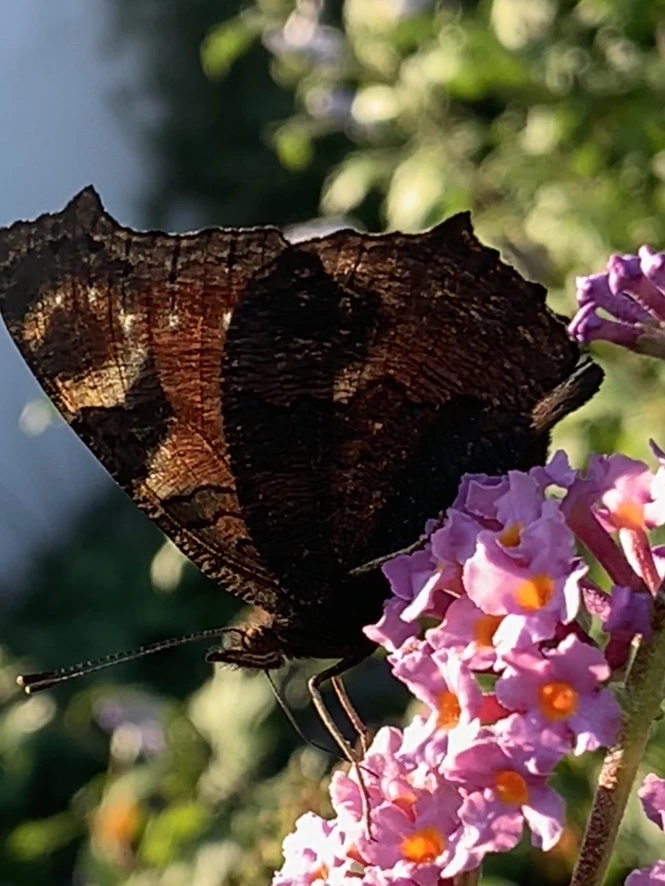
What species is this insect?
Aglais io
